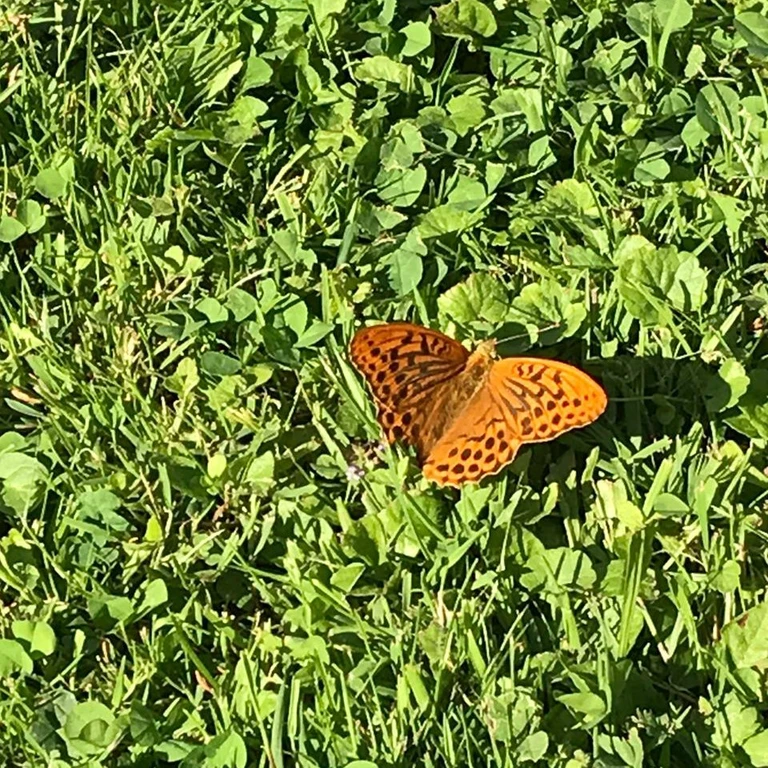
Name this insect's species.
Argynnis paphia
